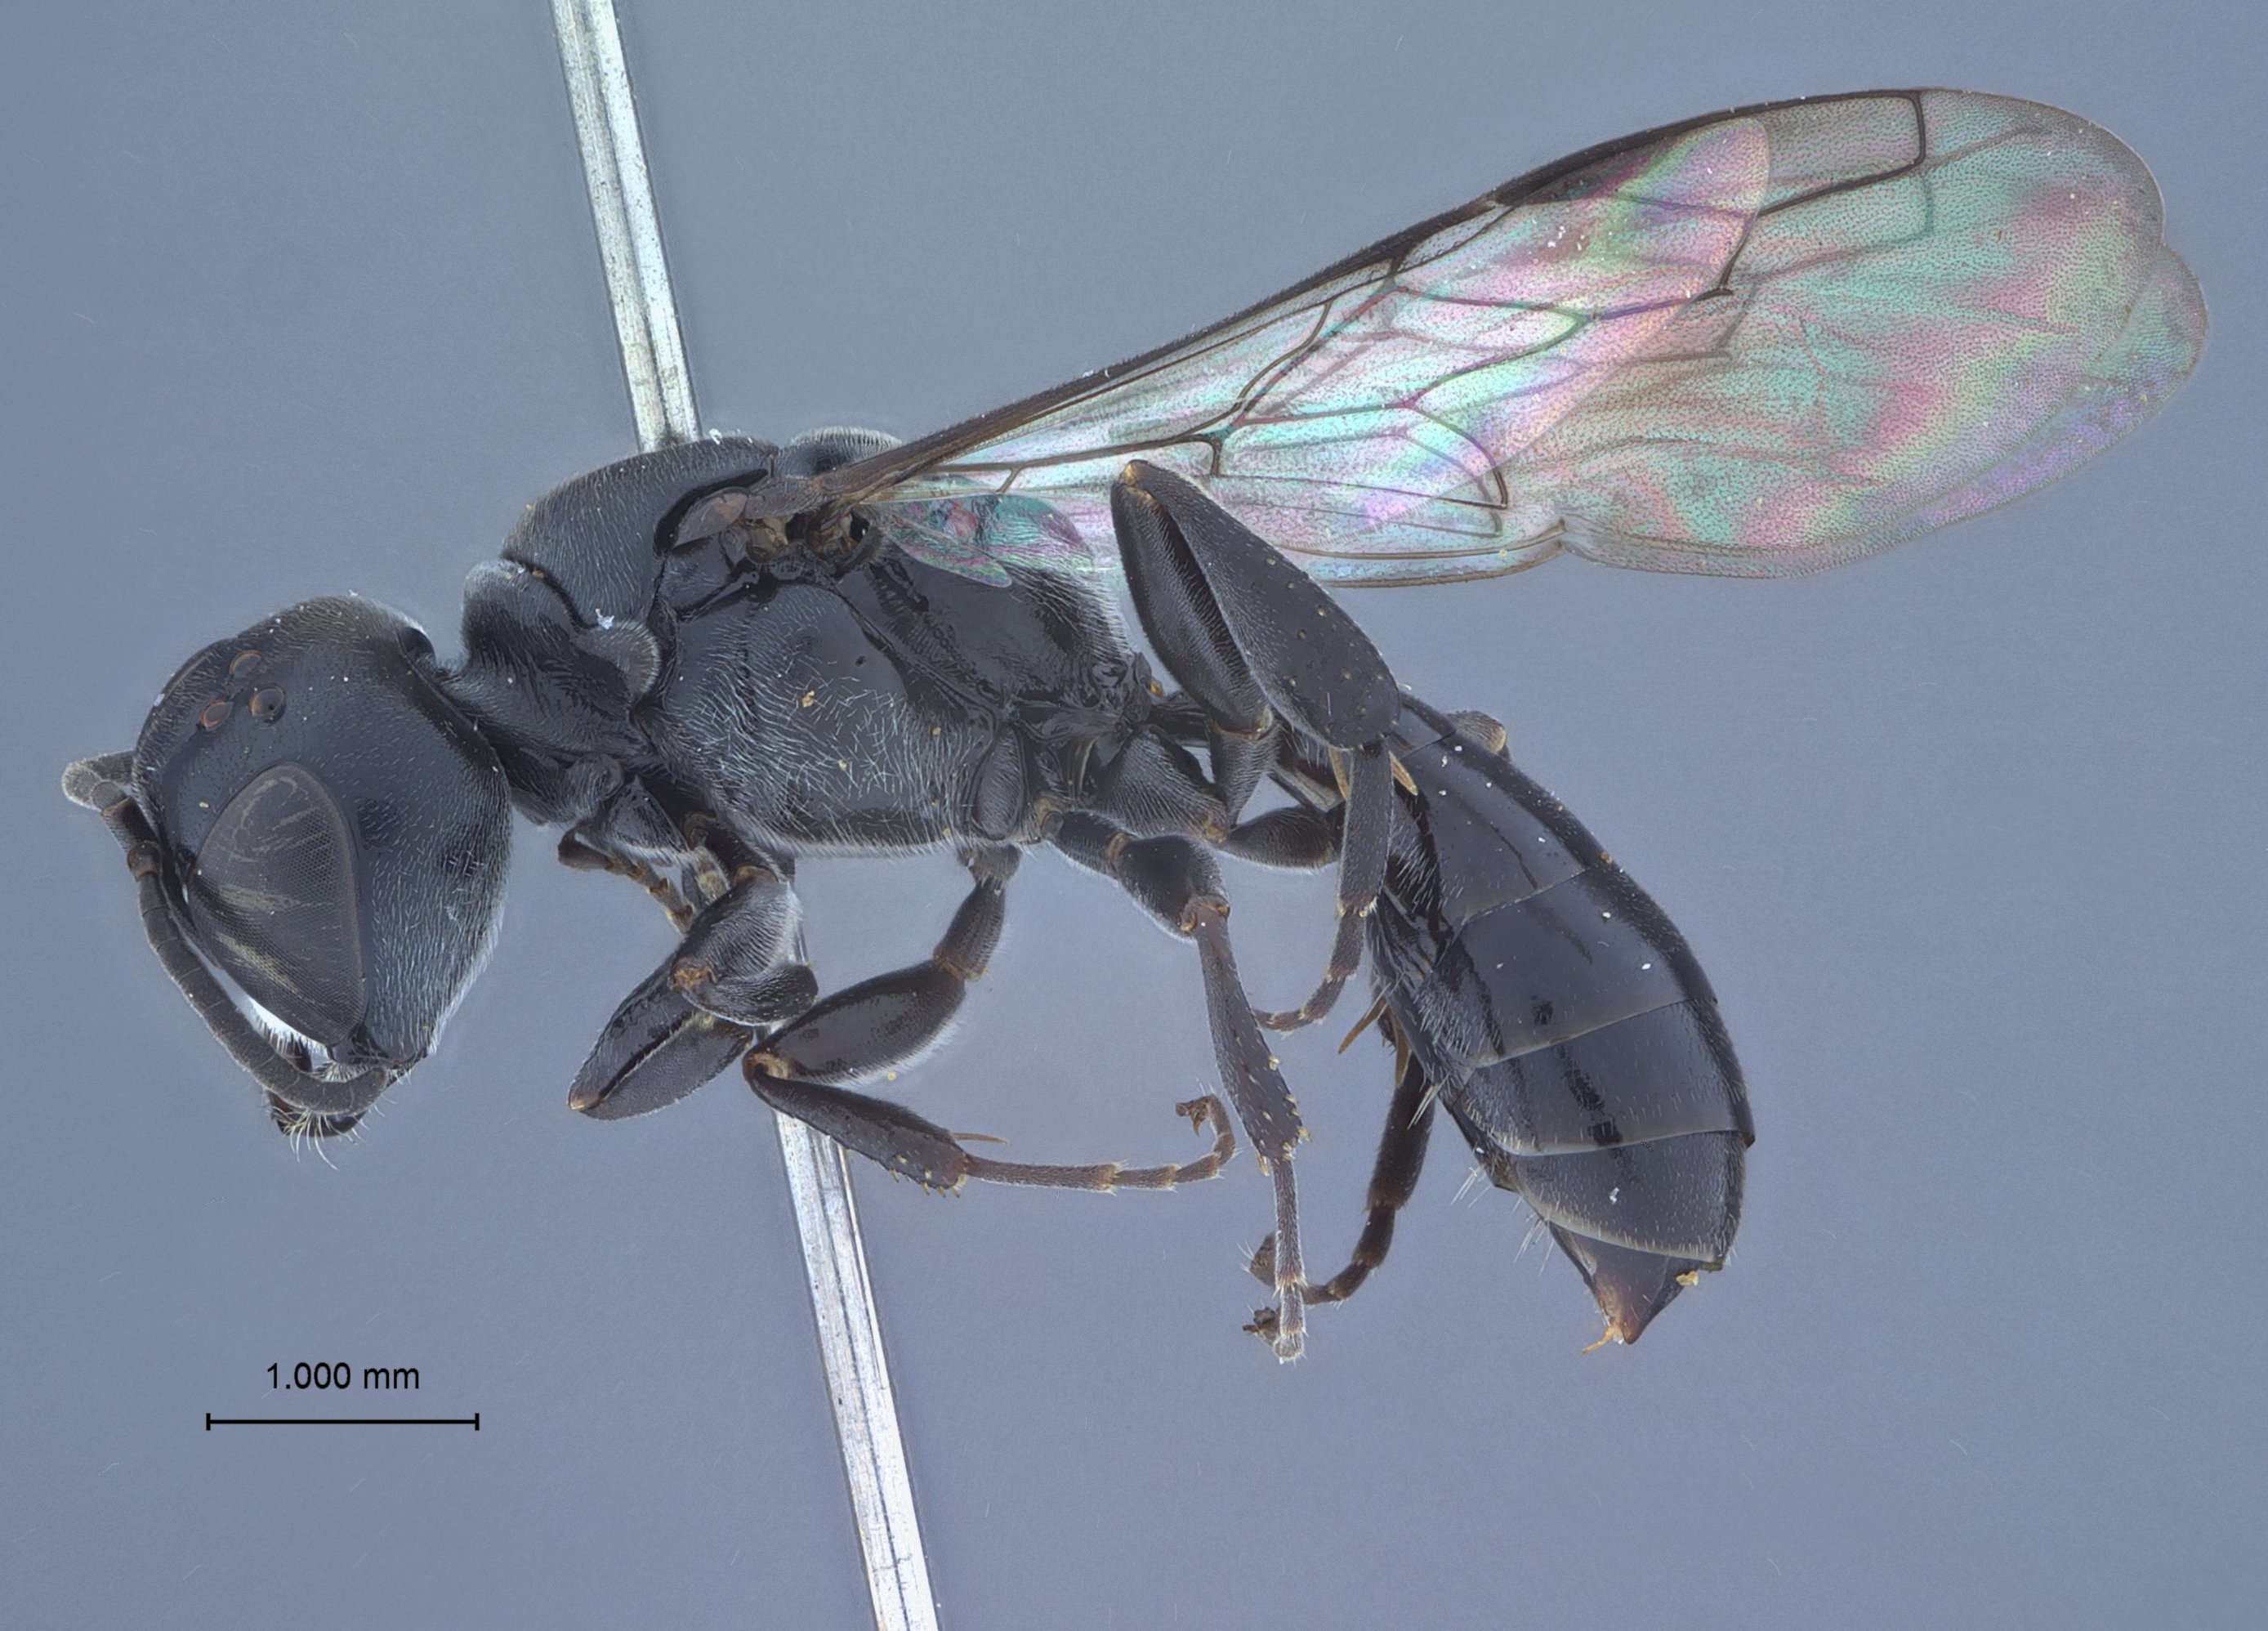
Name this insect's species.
Crossocerus bnun
